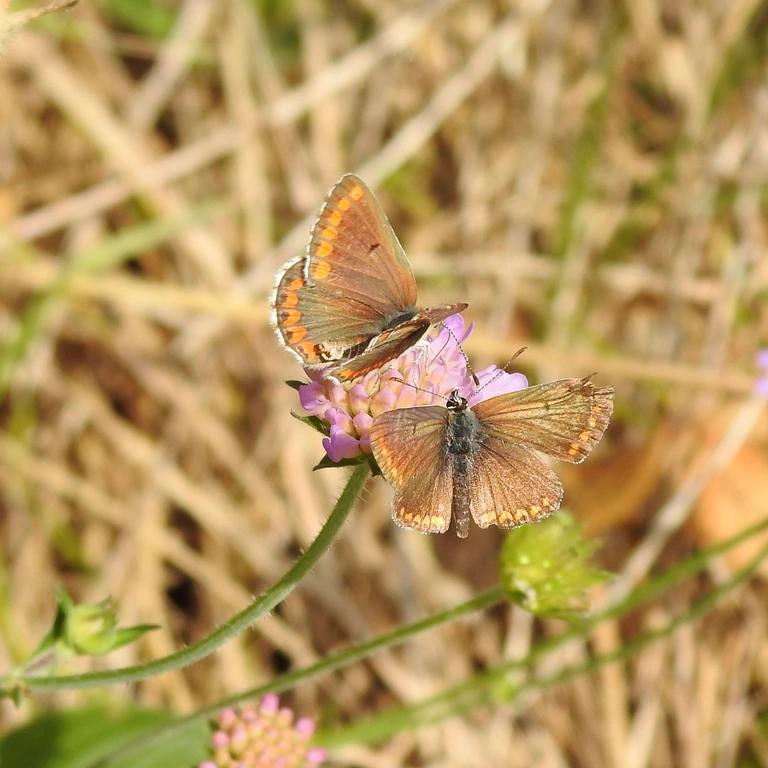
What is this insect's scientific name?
Aricia agestis/artaxerxes
